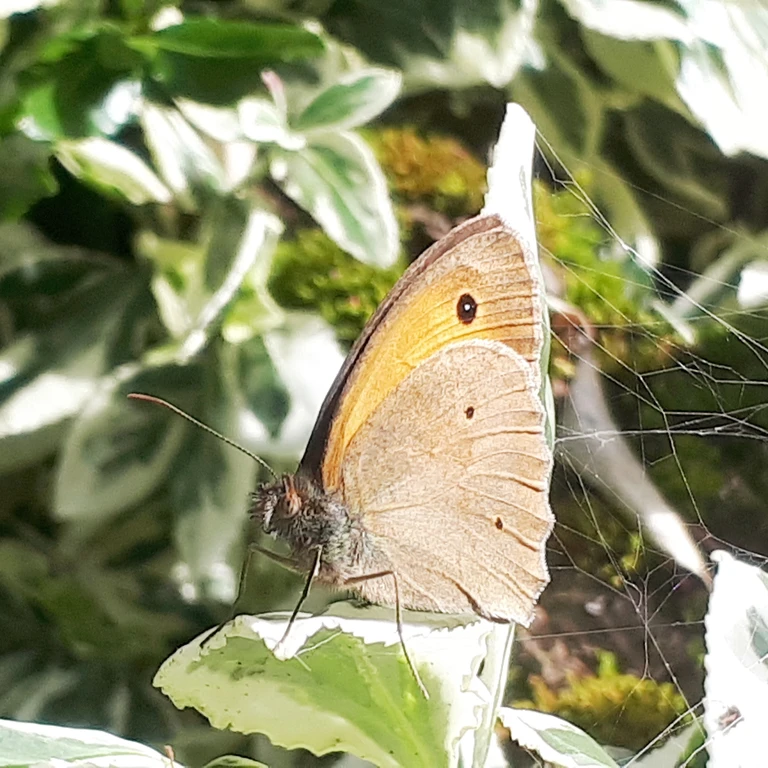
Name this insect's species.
Maniola jurtina
